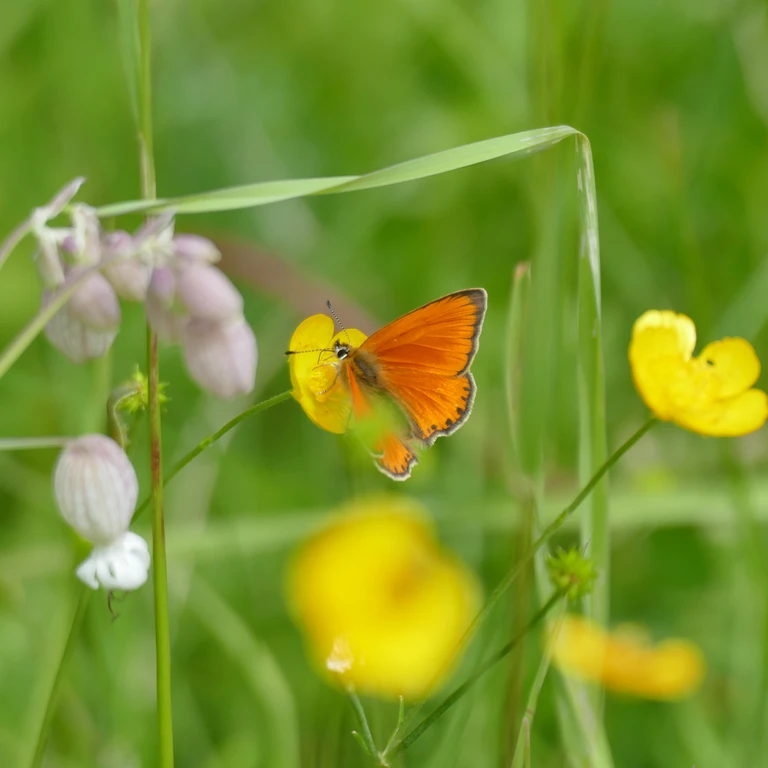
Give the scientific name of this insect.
Lycaena virgaureae
